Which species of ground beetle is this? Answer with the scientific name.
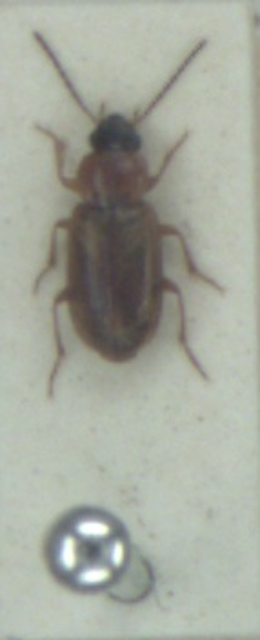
Acupalpus dorsalis
